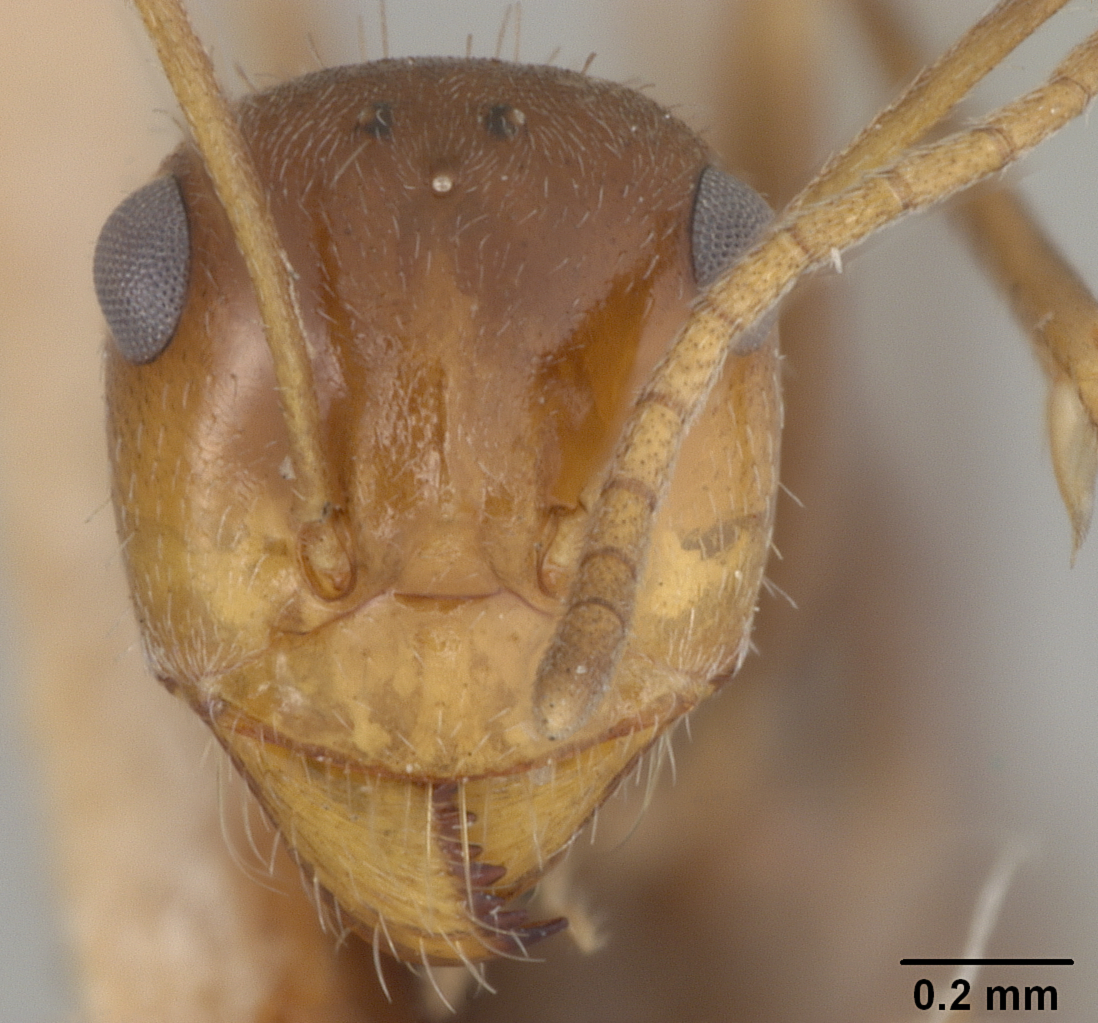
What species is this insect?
Myrmecocystus yuma
